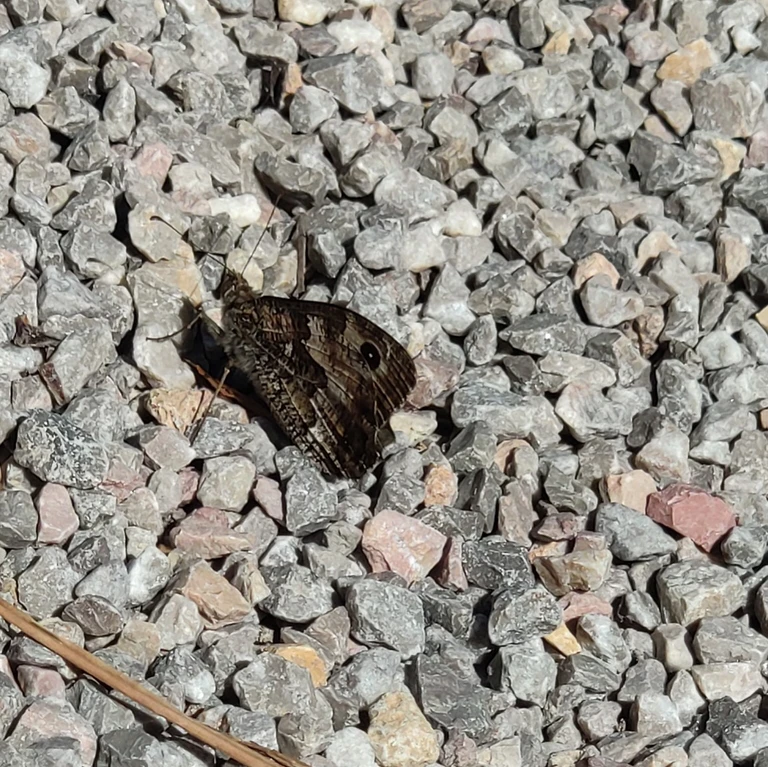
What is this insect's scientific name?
Hipparchia semele
